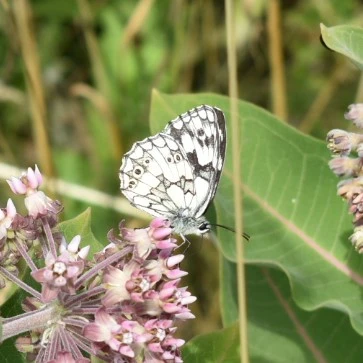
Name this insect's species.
Melanargia galathea
